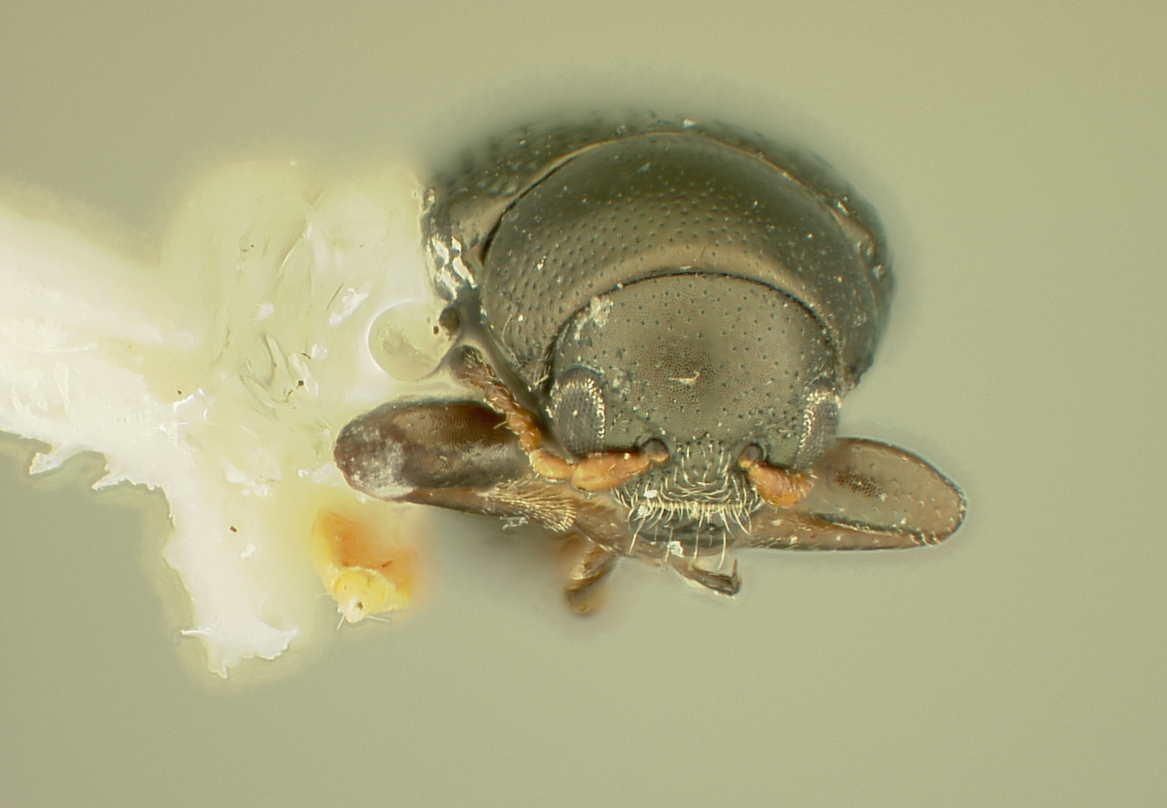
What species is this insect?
Chaetocnema truncata
